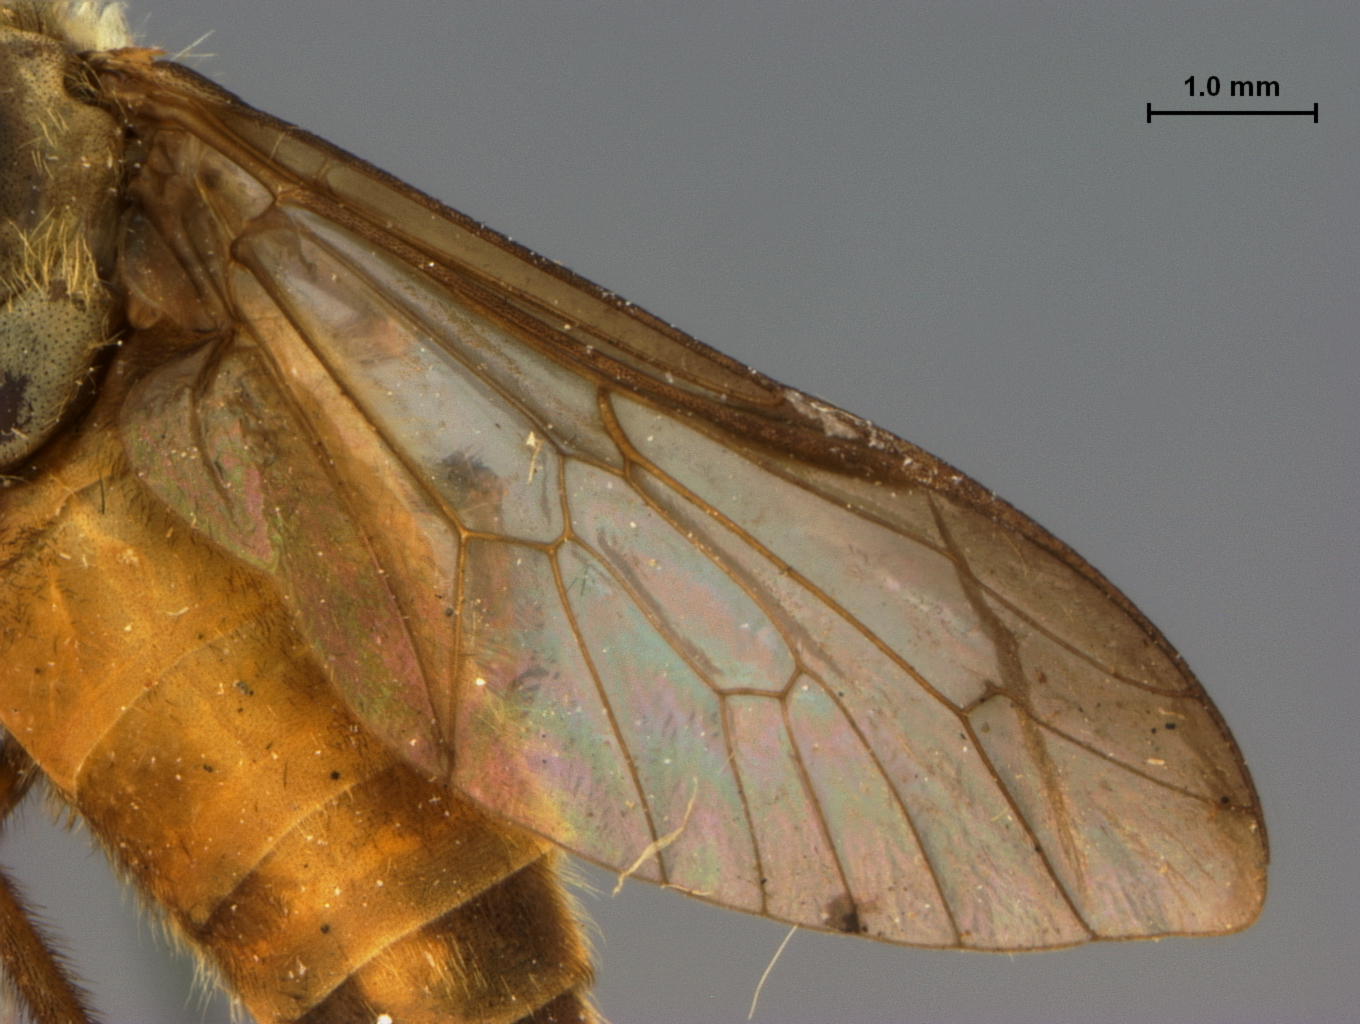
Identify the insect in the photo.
Cydistomyia insol
